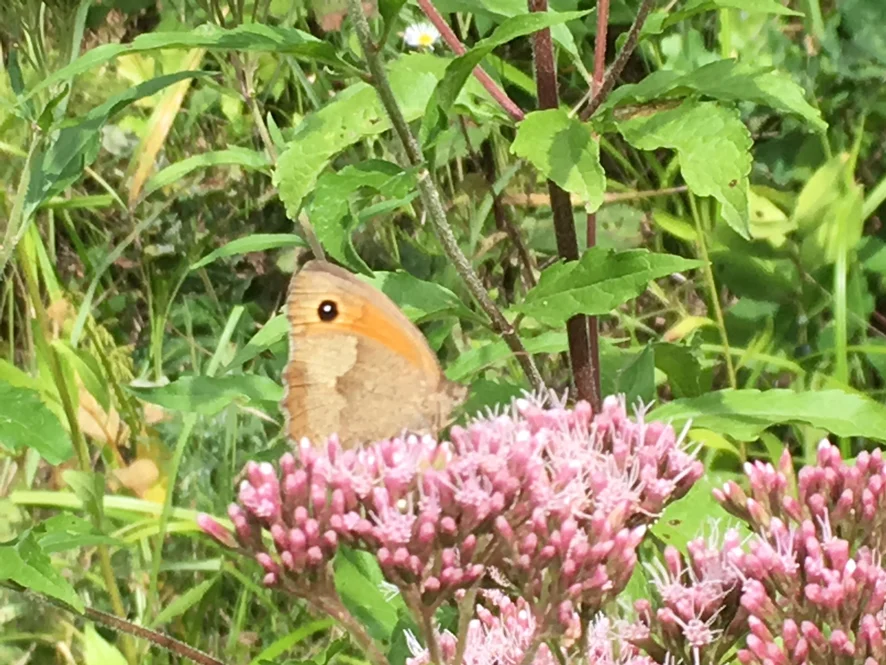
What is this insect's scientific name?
Maniola jurtina
